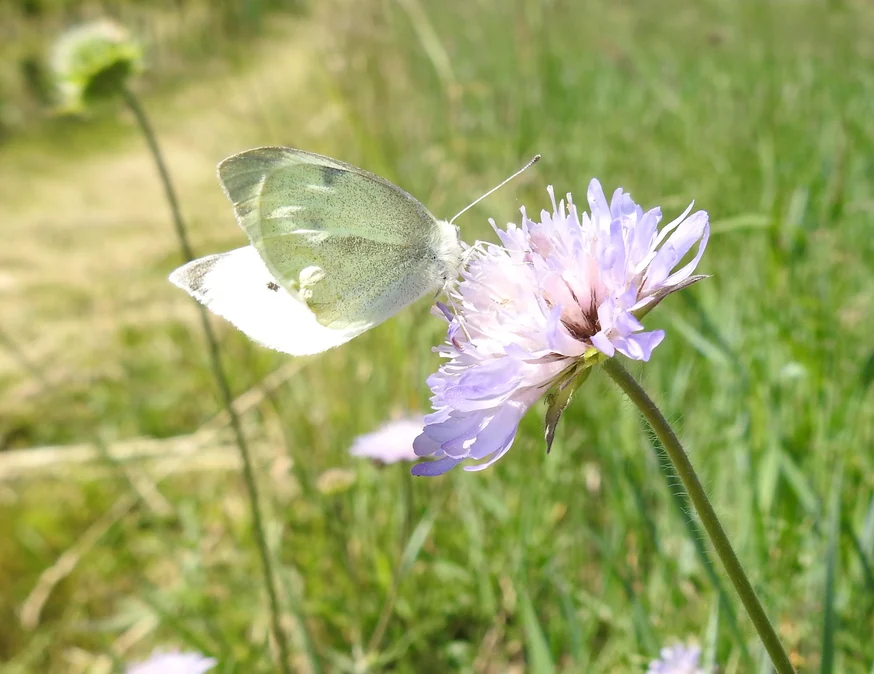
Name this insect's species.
Pieris rapae
